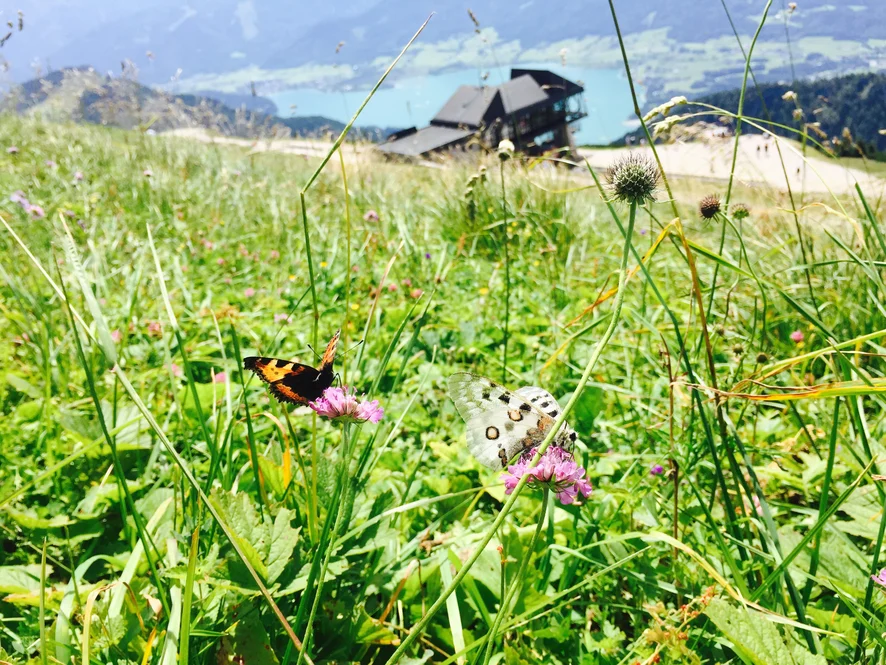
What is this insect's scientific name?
Aglais urticae
